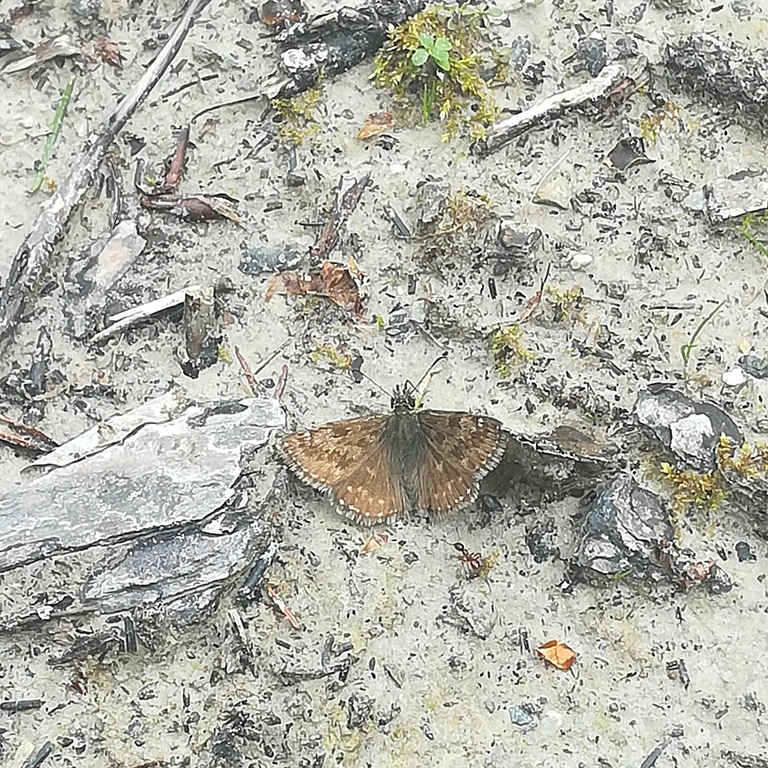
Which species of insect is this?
Erynnis tages
